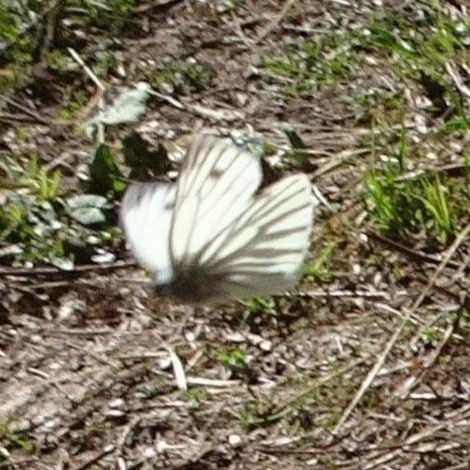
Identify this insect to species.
Pieris napi
